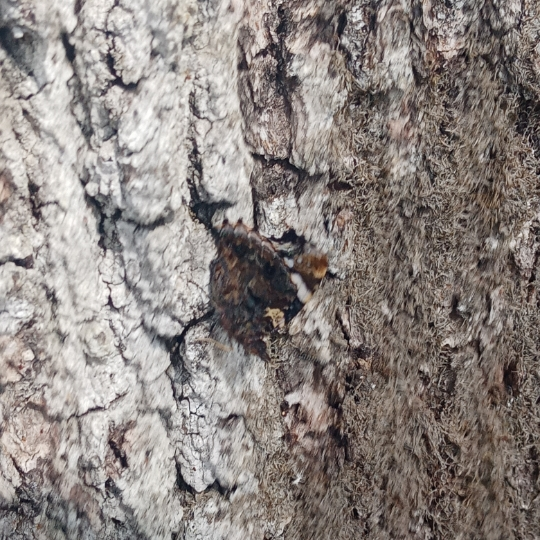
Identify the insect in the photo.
Vanessa atalanta
